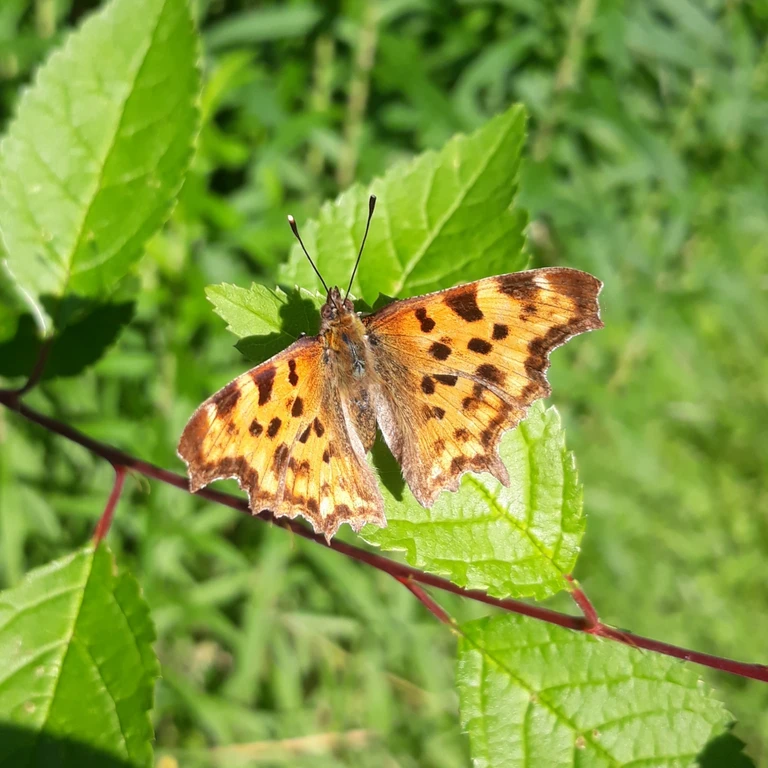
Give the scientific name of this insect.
Polygonia c-album
